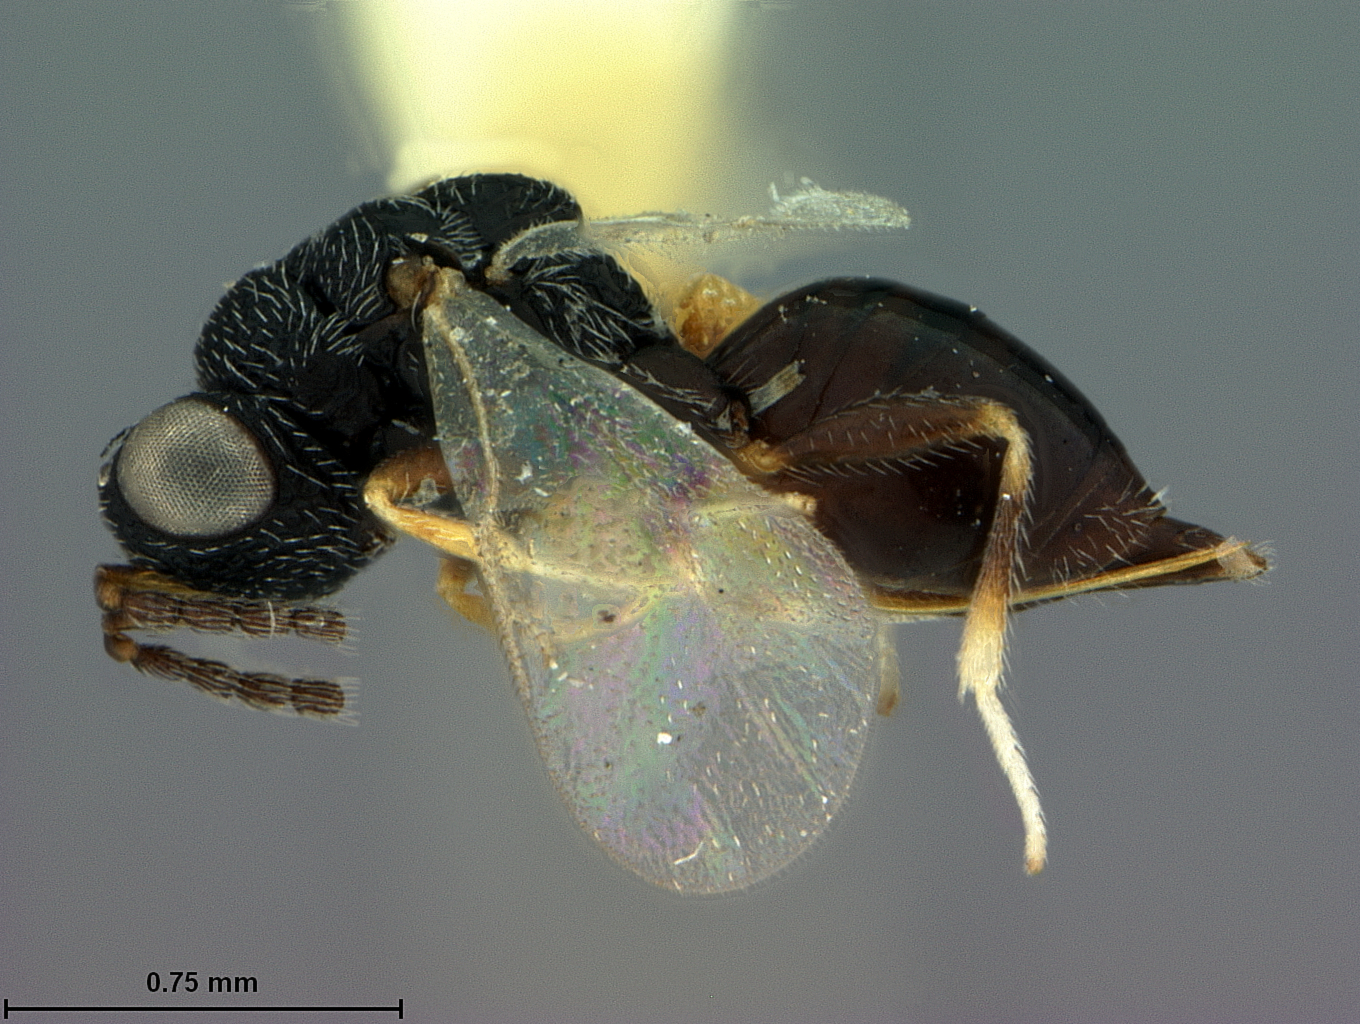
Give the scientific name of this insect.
Eurytoma banksi
